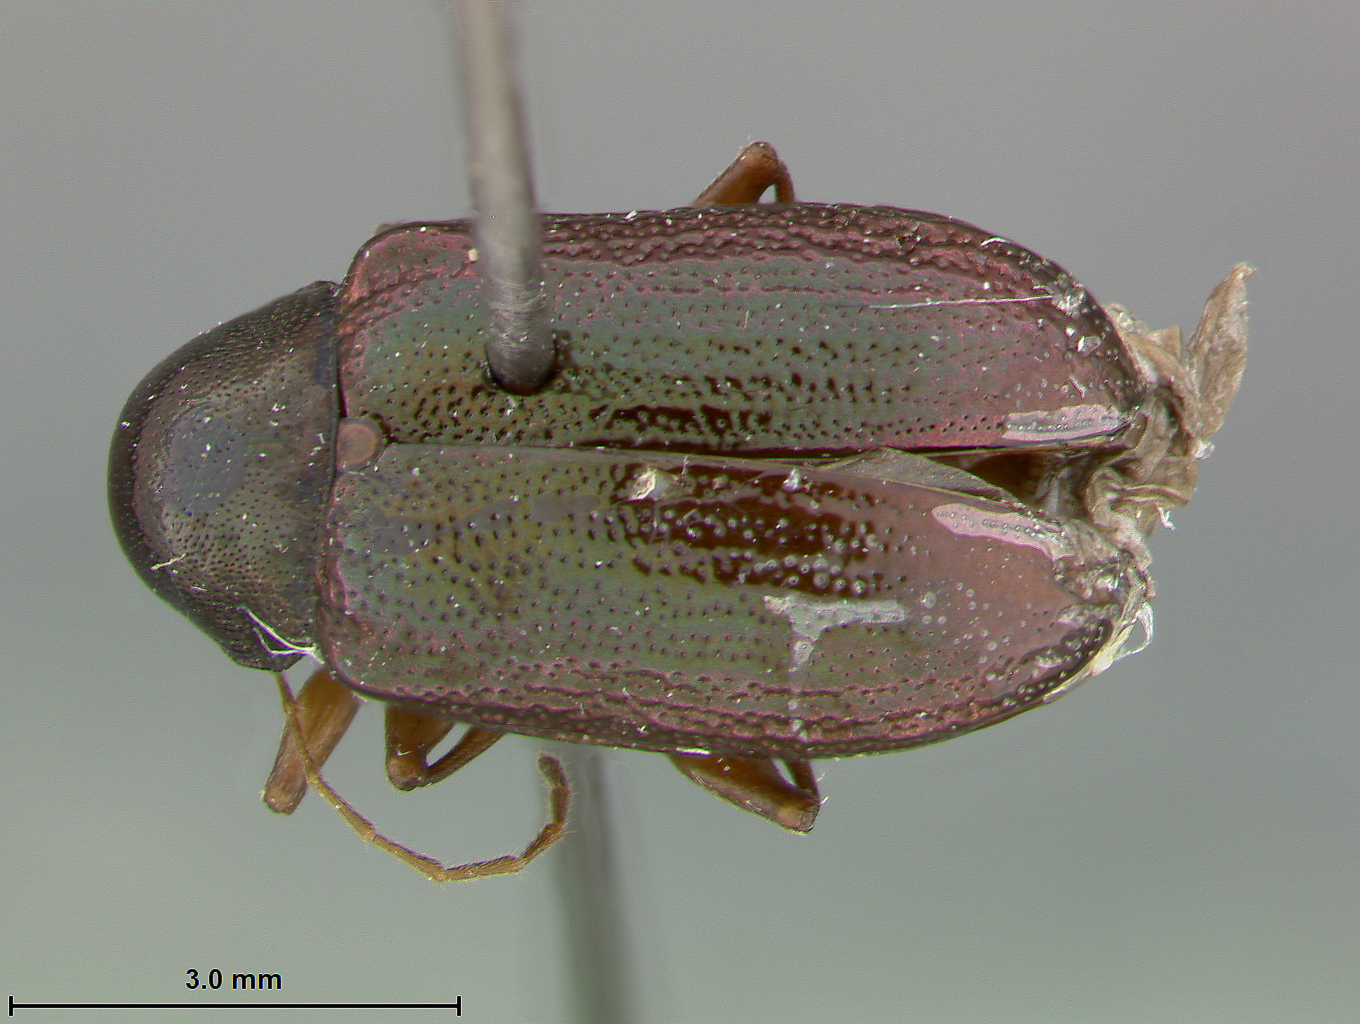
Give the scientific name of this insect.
Colaspis cartwrighti
